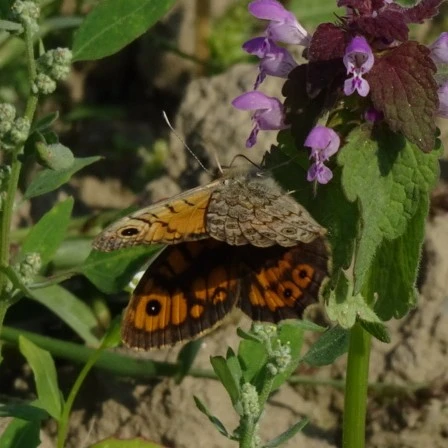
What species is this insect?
Lasiommata megera (also Pararge megera)
